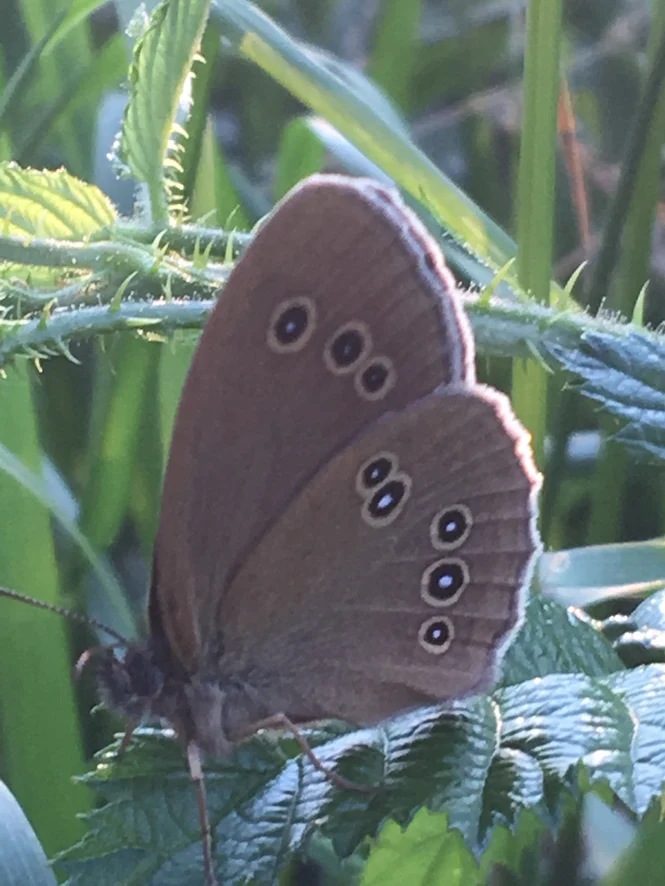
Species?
Aphantopus hyperantus
